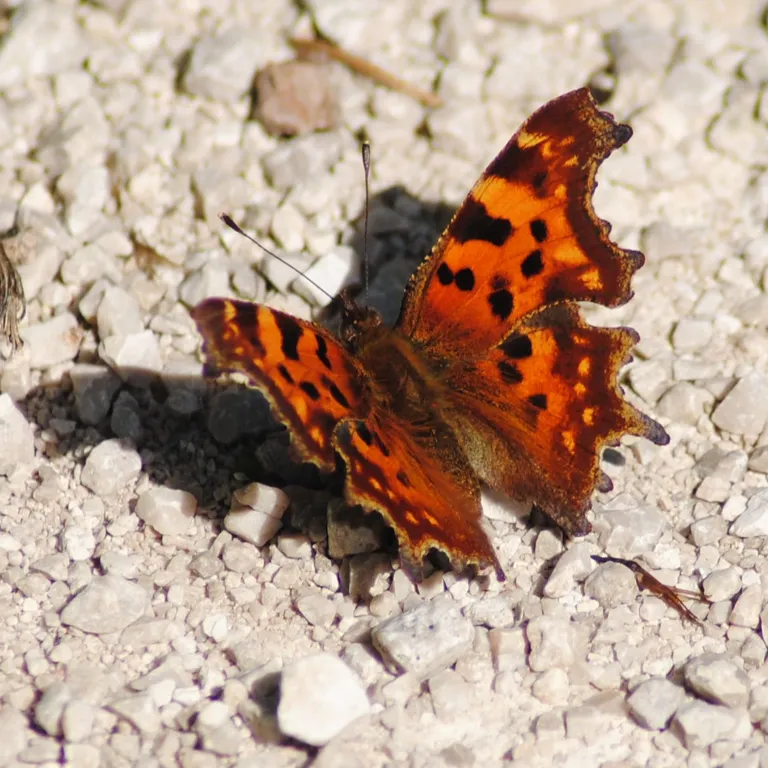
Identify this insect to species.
Polygonia c-album
